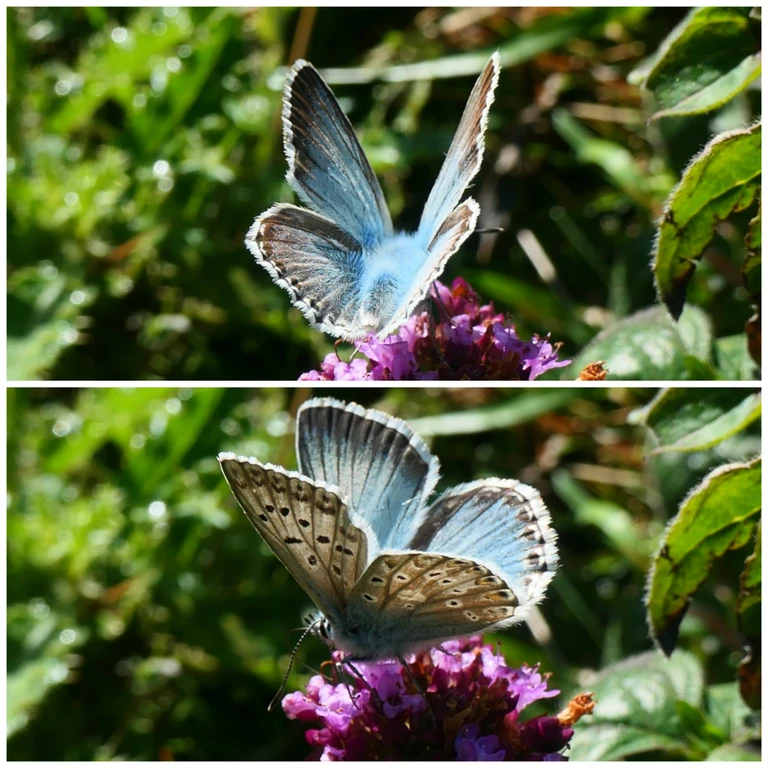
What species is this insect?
Lysandra coridon
